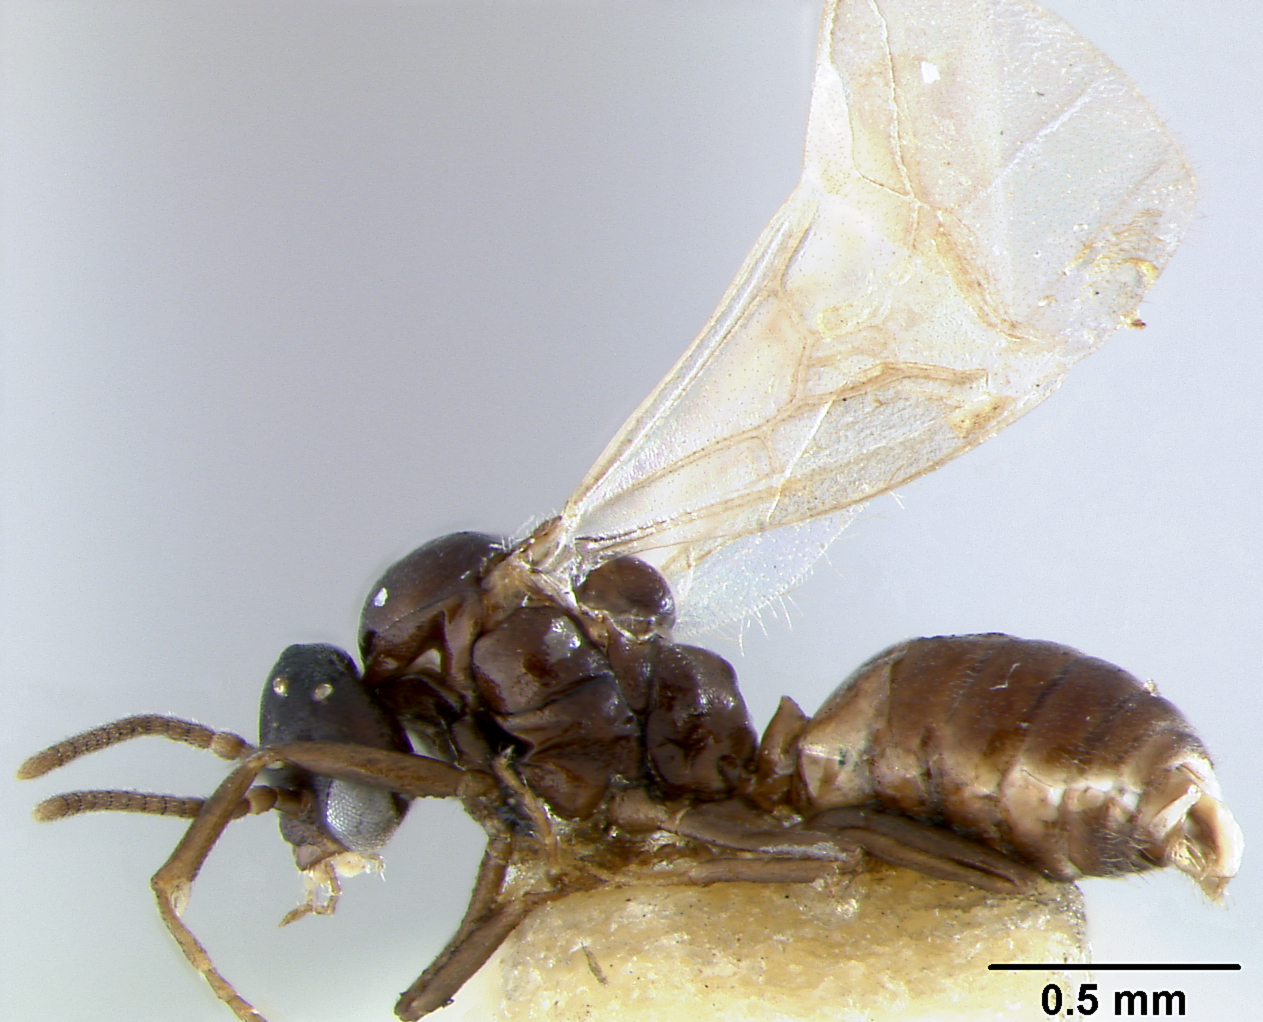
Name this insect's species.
Iridomyrmex sororis
